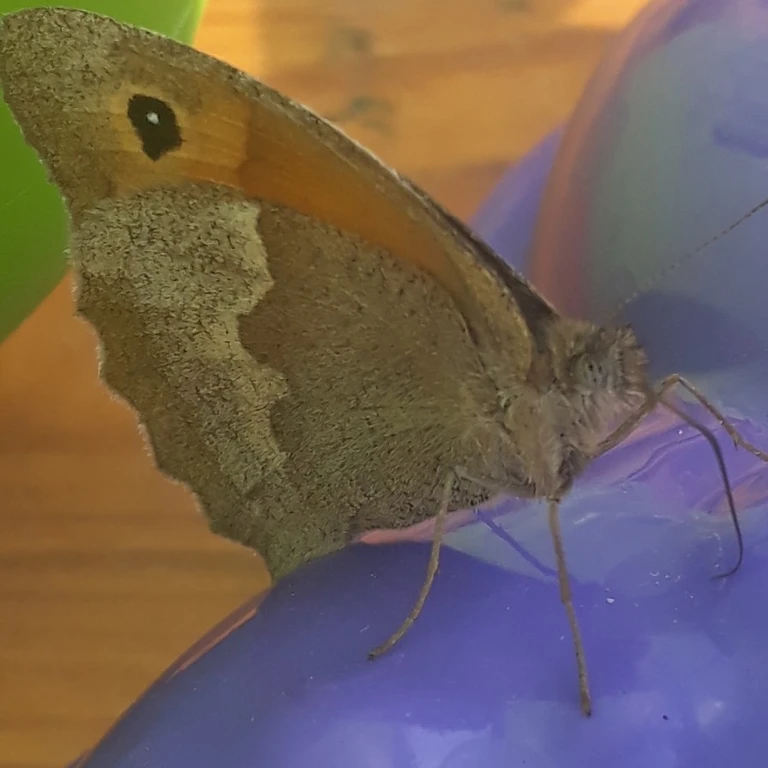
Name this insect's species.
Maniola jurtina
